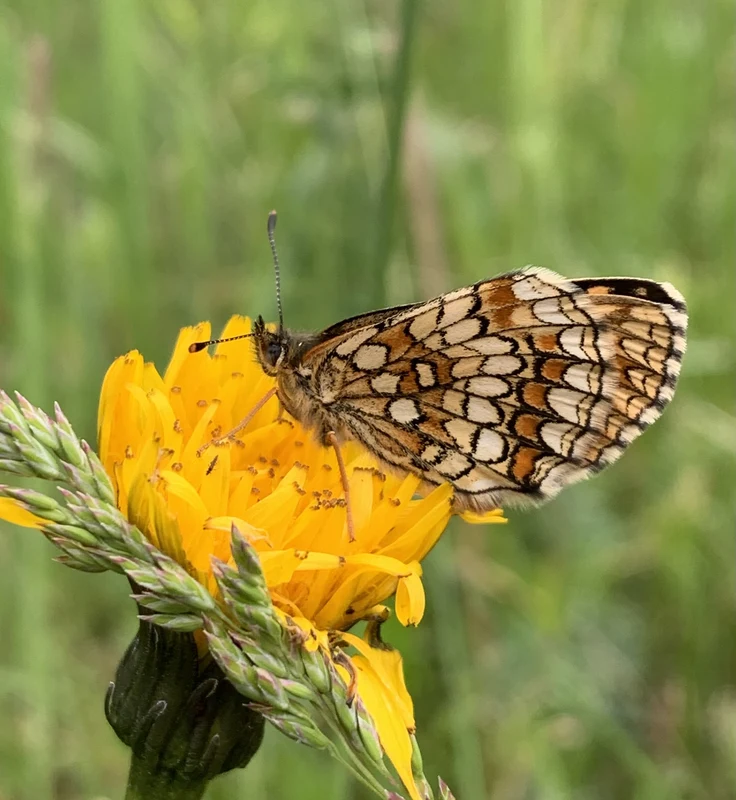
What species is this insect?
Melitaea athalia
